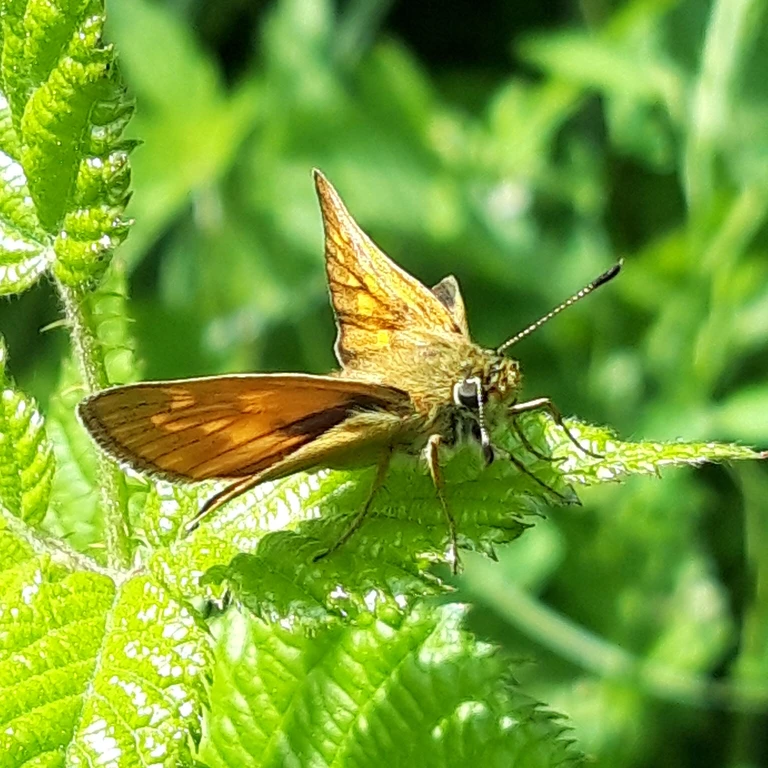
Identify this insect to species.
Ochlodes sylvanus (also Ochlodes venata)
